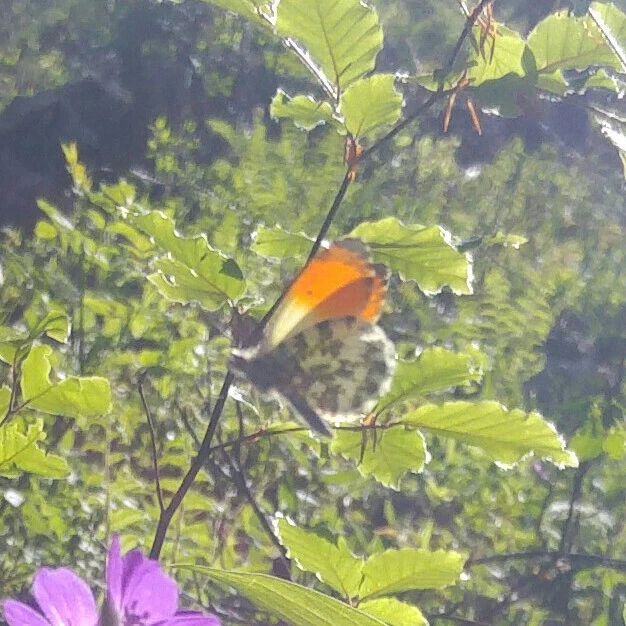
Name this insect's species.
Anthocharis cardamines
